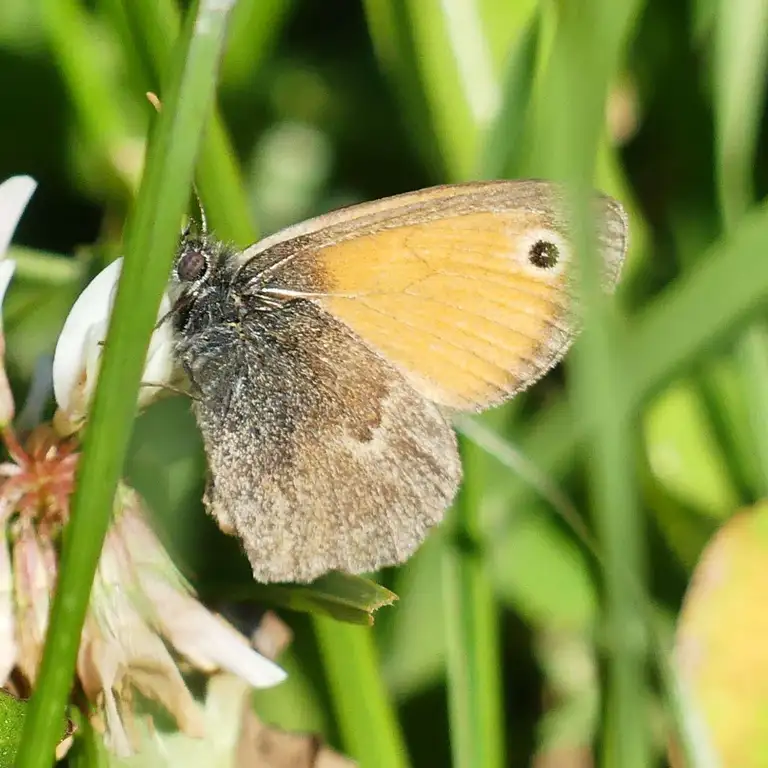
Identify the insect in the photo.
Coenonympha pamphilus
